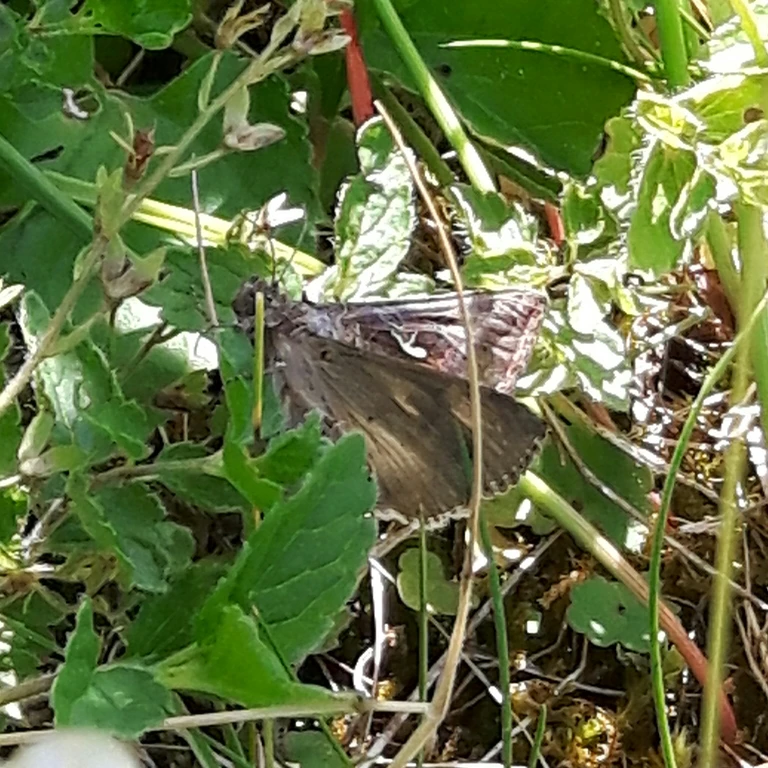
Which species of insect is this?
Autographa gamma
